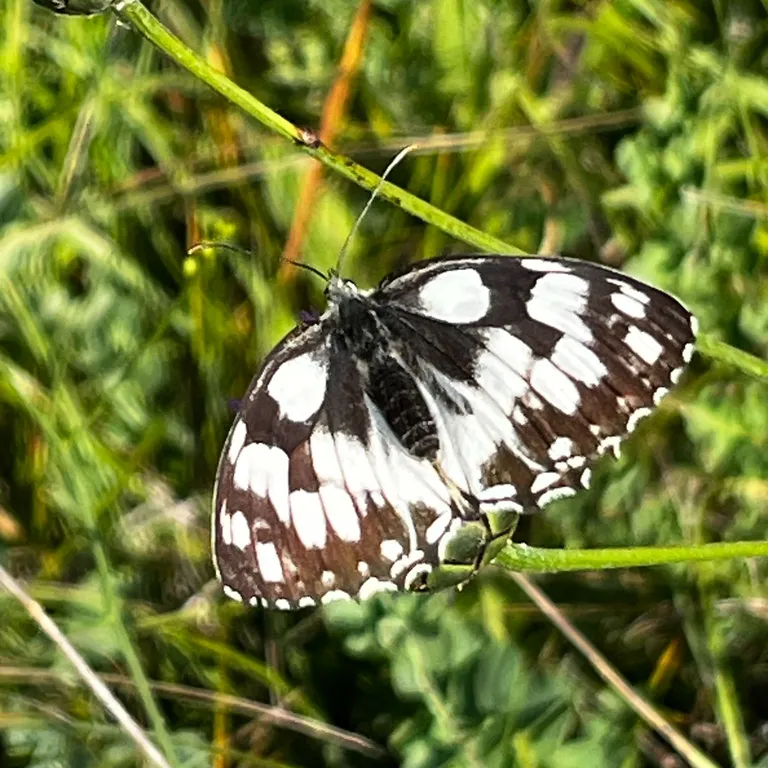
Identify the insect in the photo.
Melanargia galathea
